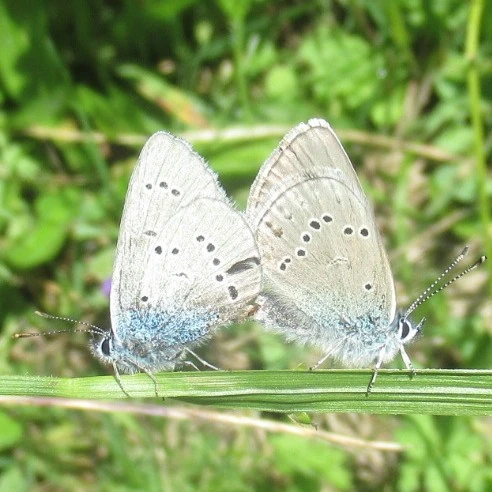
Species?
Cyaniris semiargus
